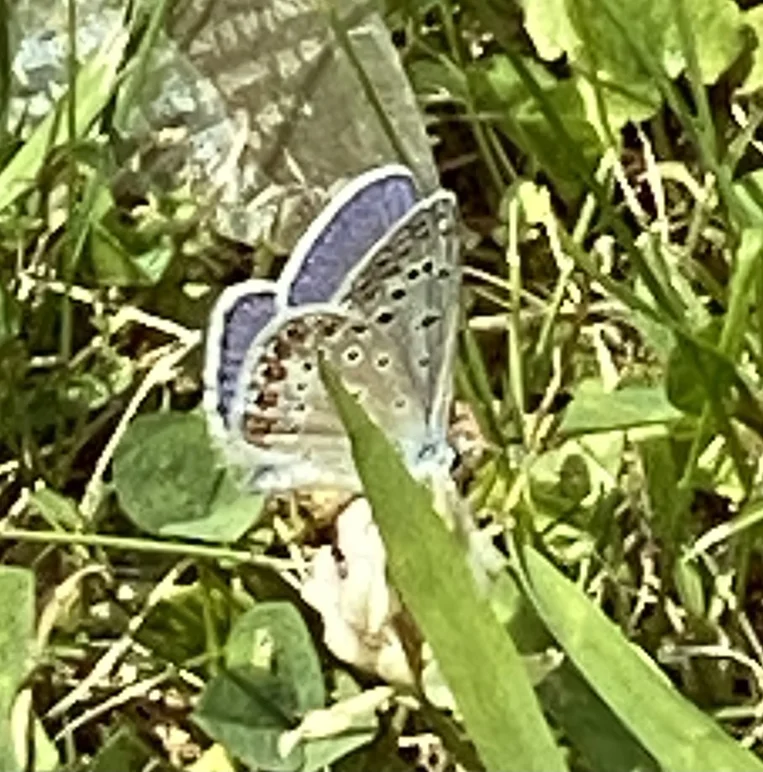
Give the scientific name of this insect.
Polyommatus icarus
